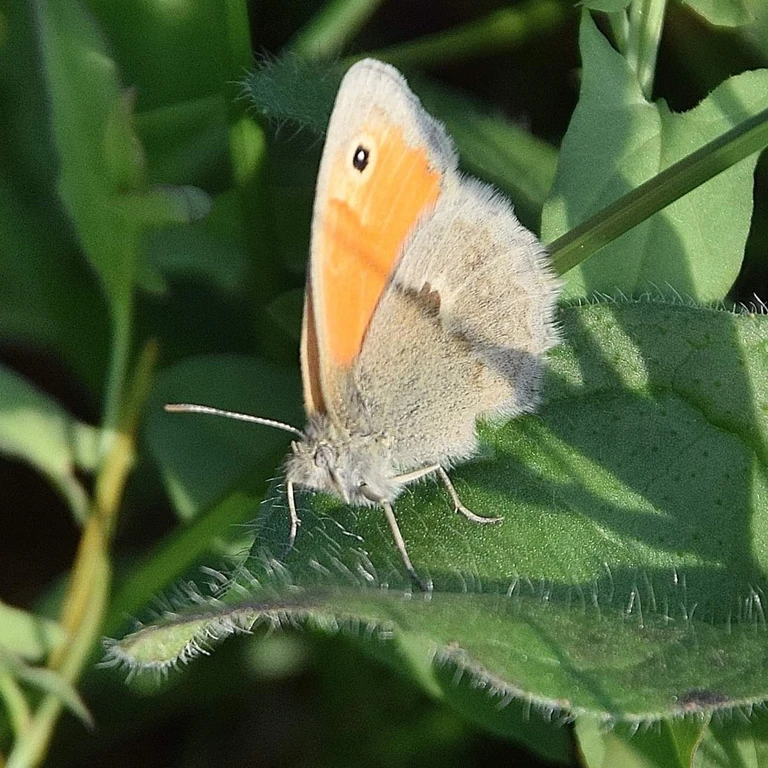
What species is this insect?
Coenonympha pamphilus
